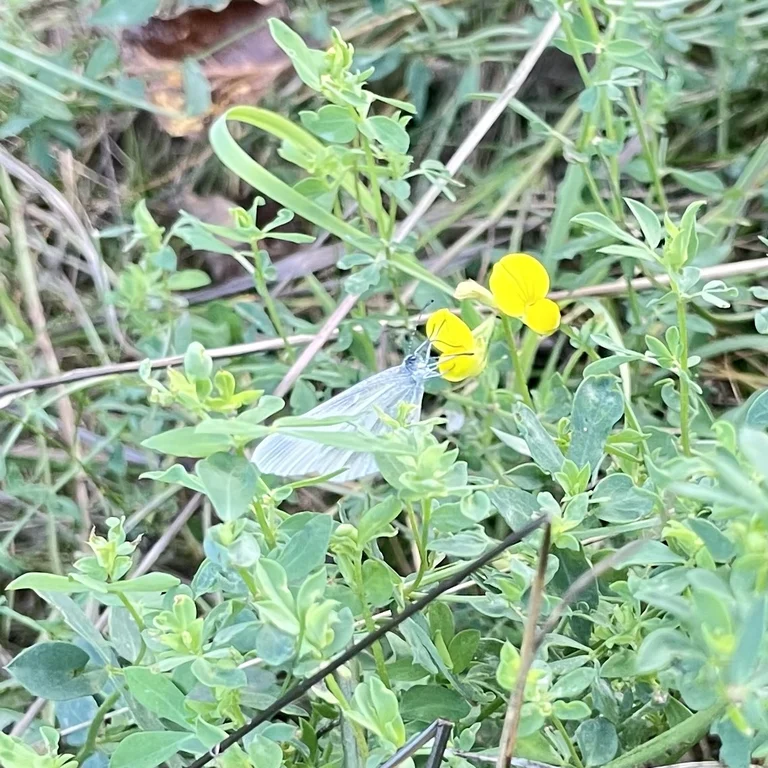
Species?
Leptidea sinapis/juvernica
